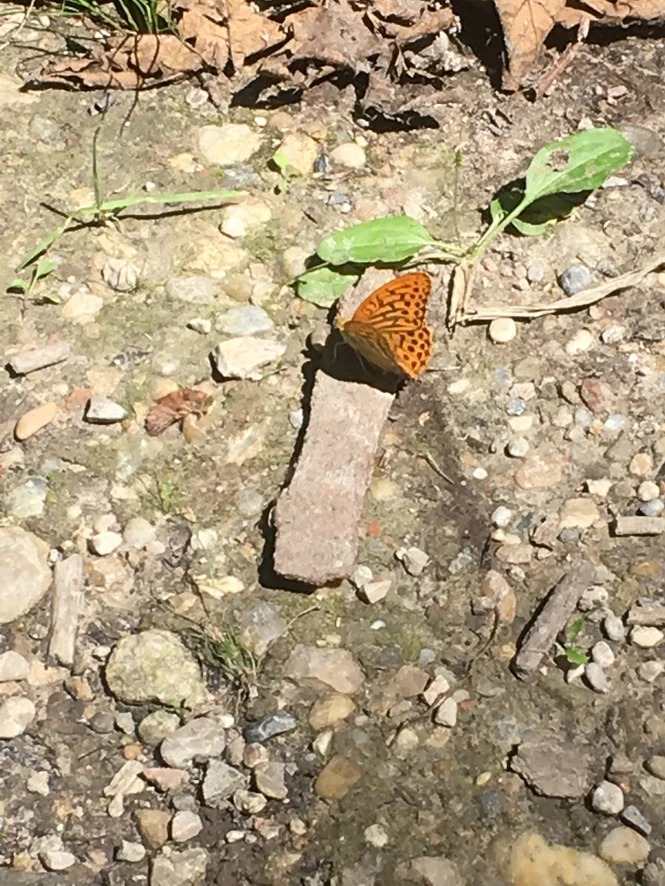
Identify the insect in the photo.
Argynnis paphia
